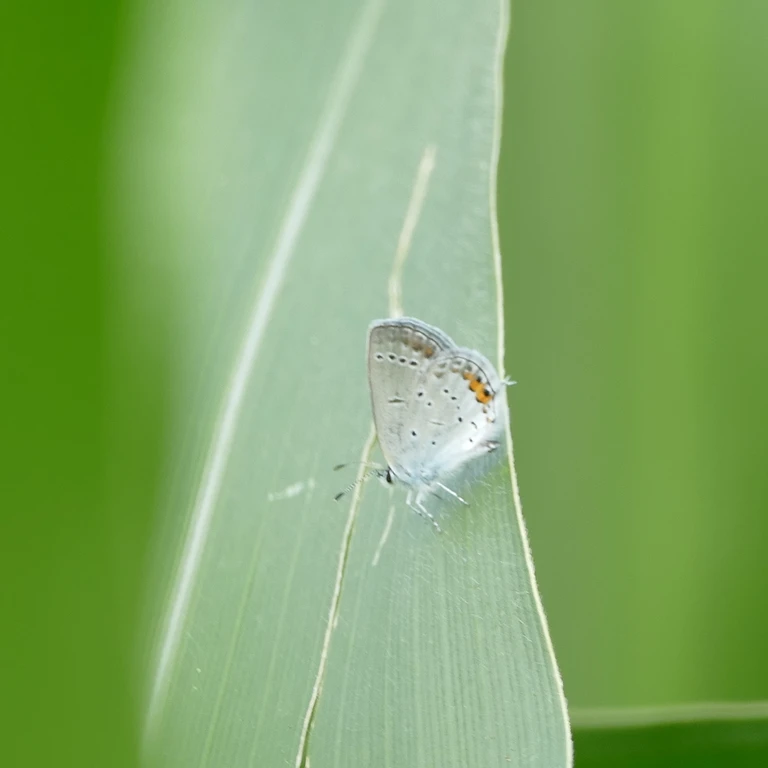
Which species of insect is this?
Cupido argiades (also Elkalyce argiades)
